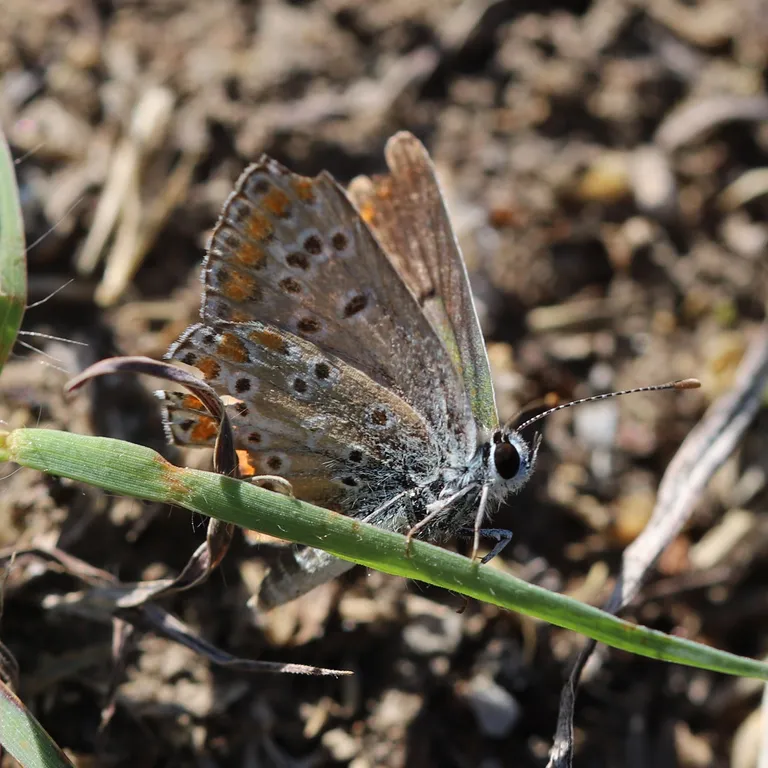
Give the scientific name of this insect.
Aricia agestis/artaxerxes
